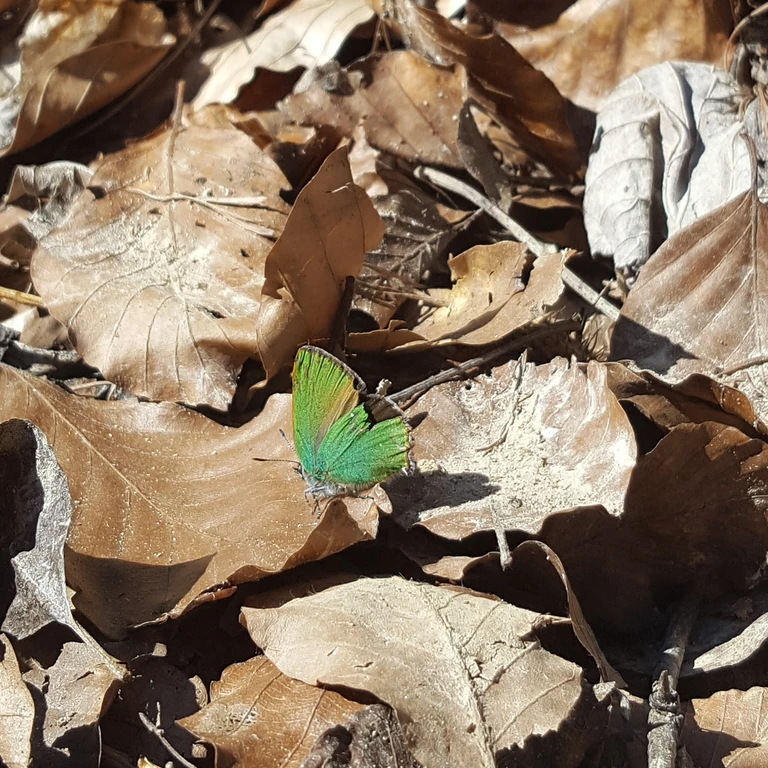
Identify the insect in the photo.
Callophrys rubi
